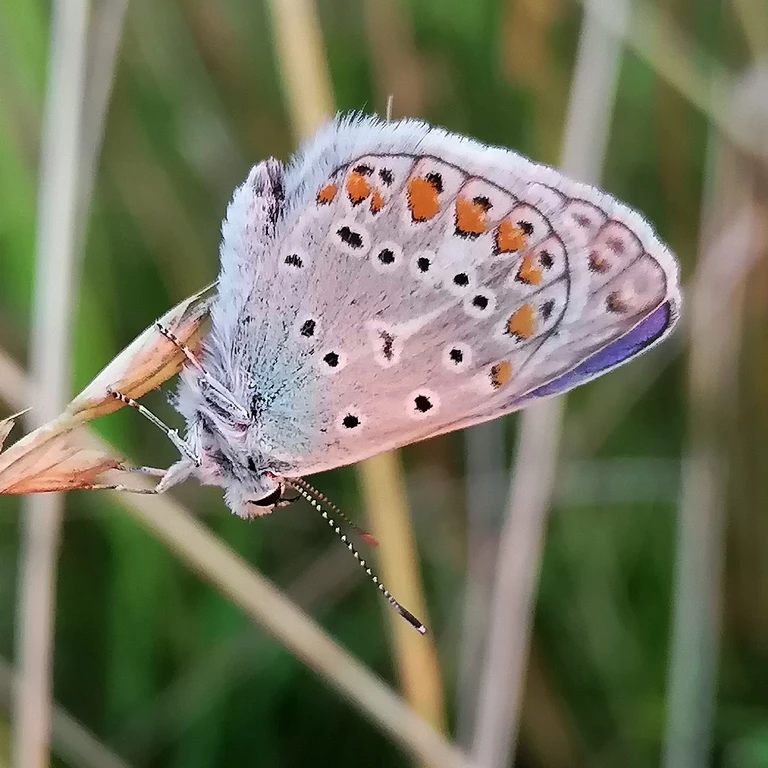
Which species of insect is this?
Polyommatus icarus
